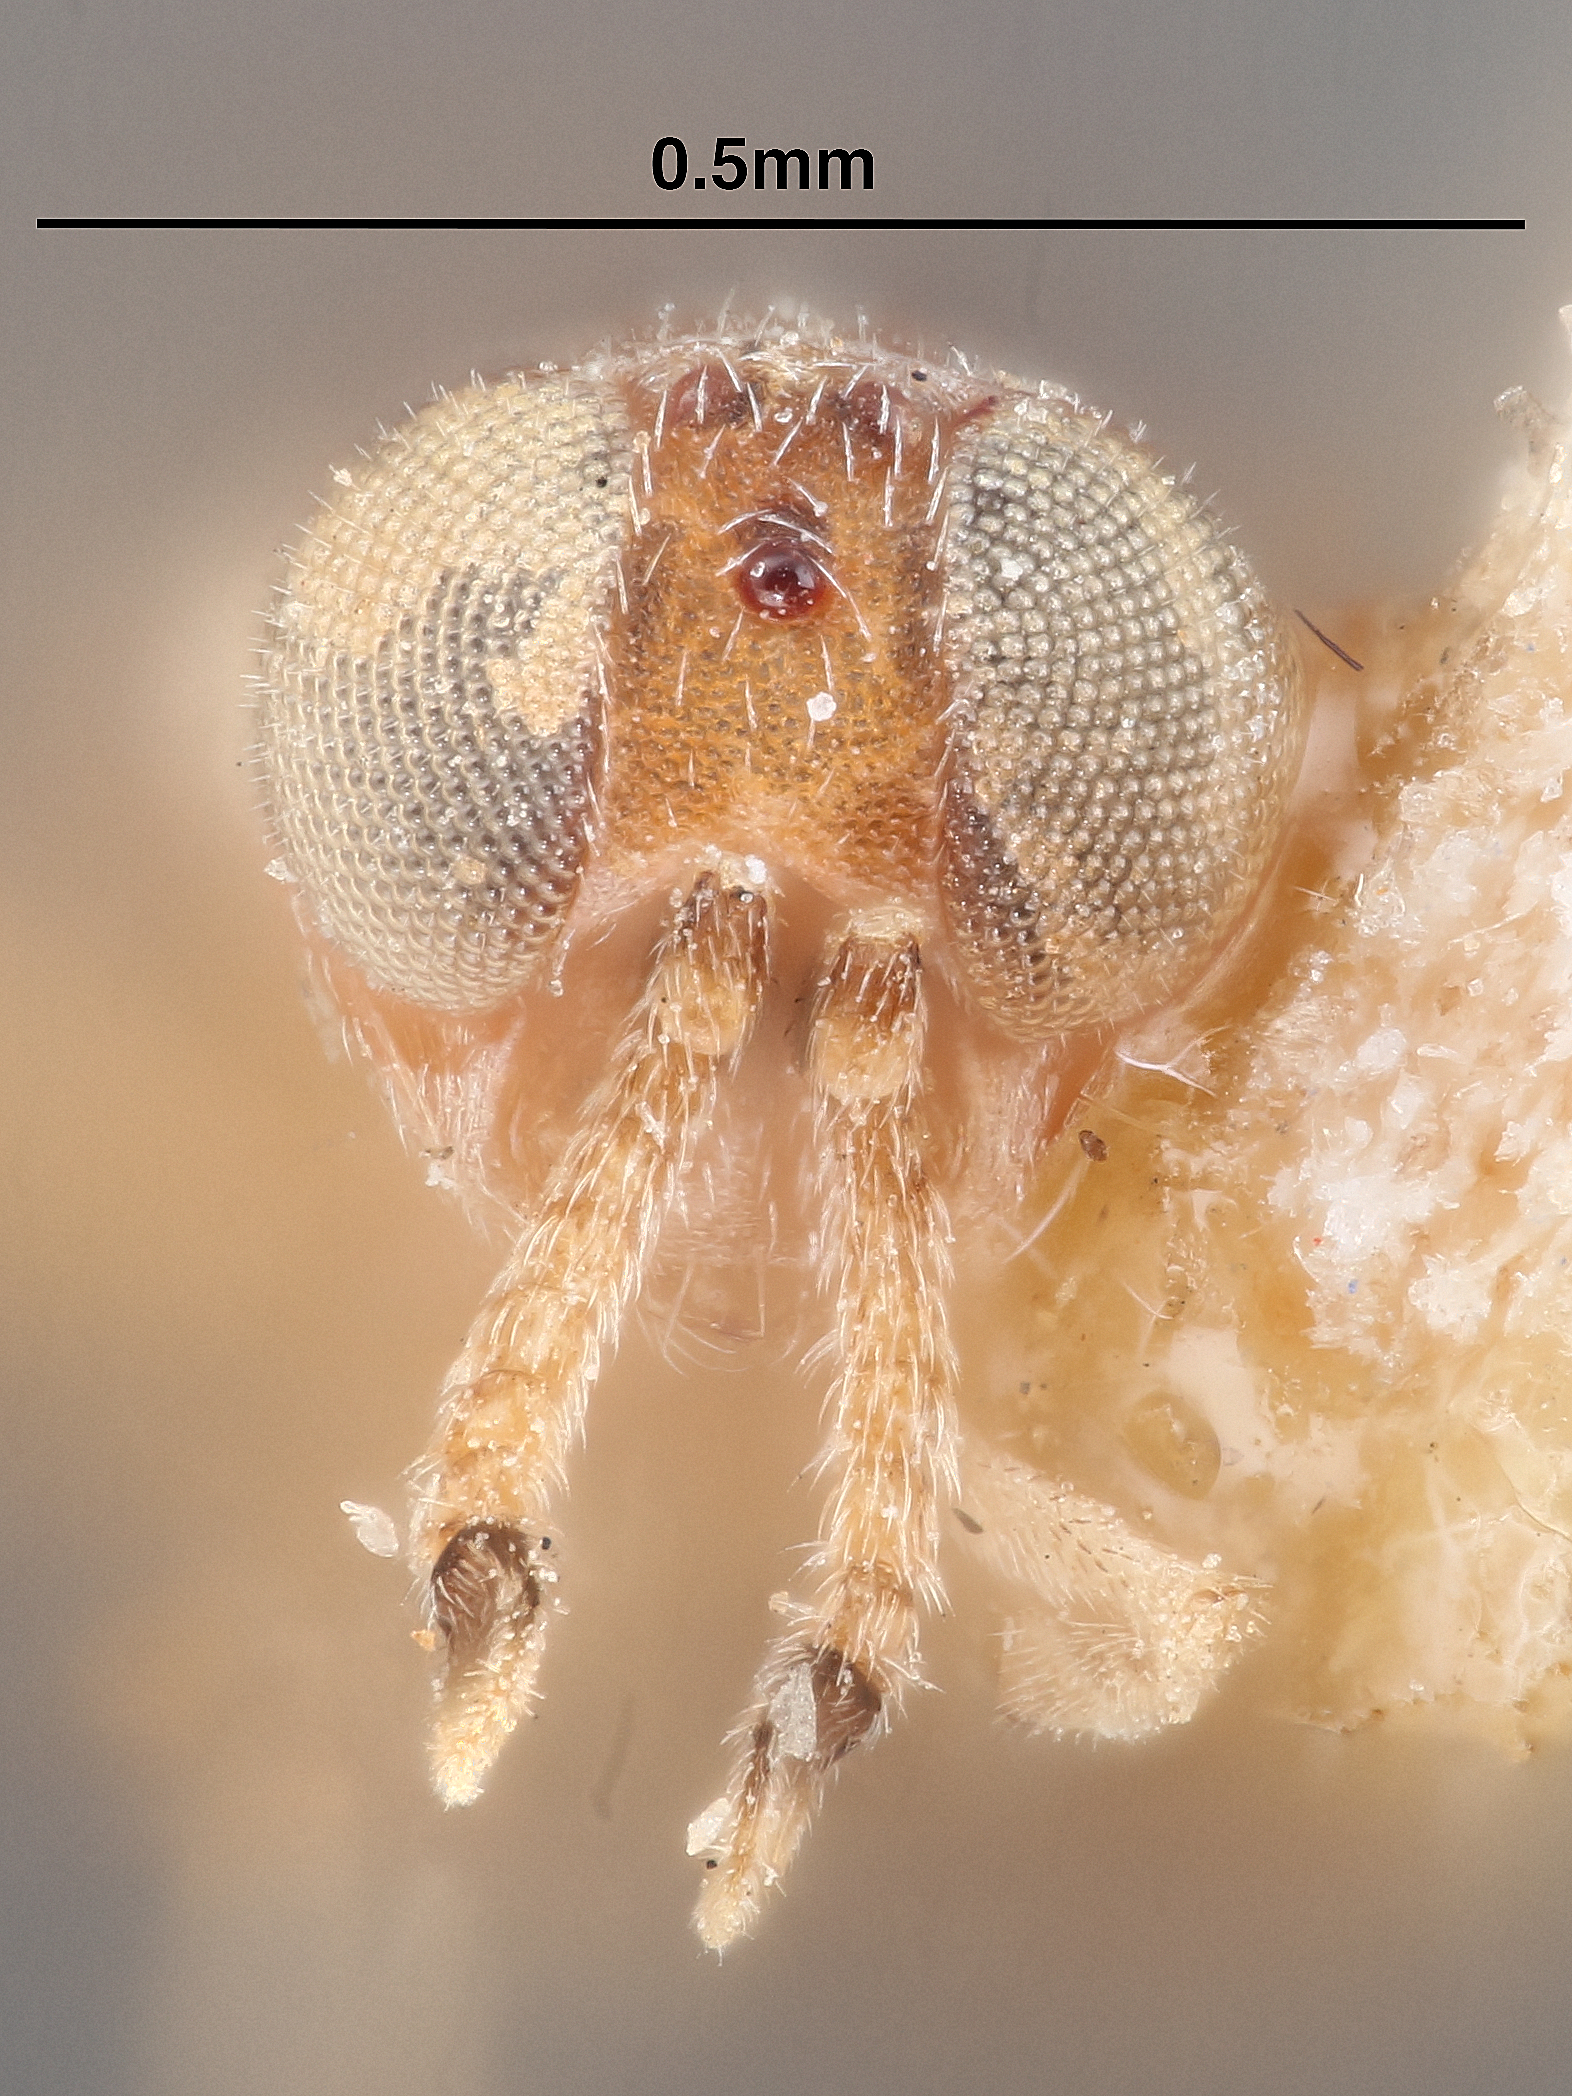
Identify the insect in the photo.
Aphycus fuscidorsum
